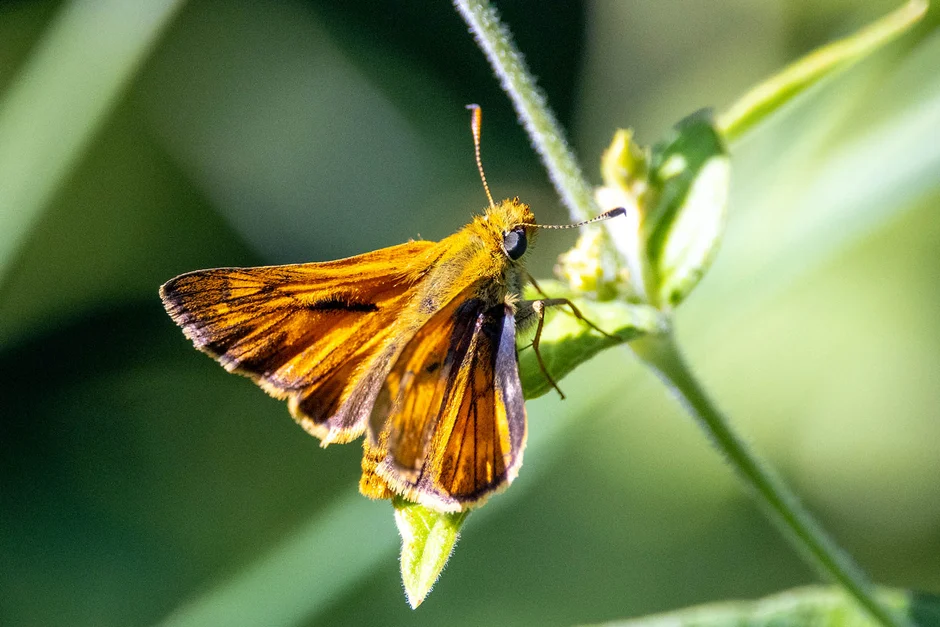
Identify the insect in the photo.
Ochlodes sylvanus (also Ochlodes venata)
